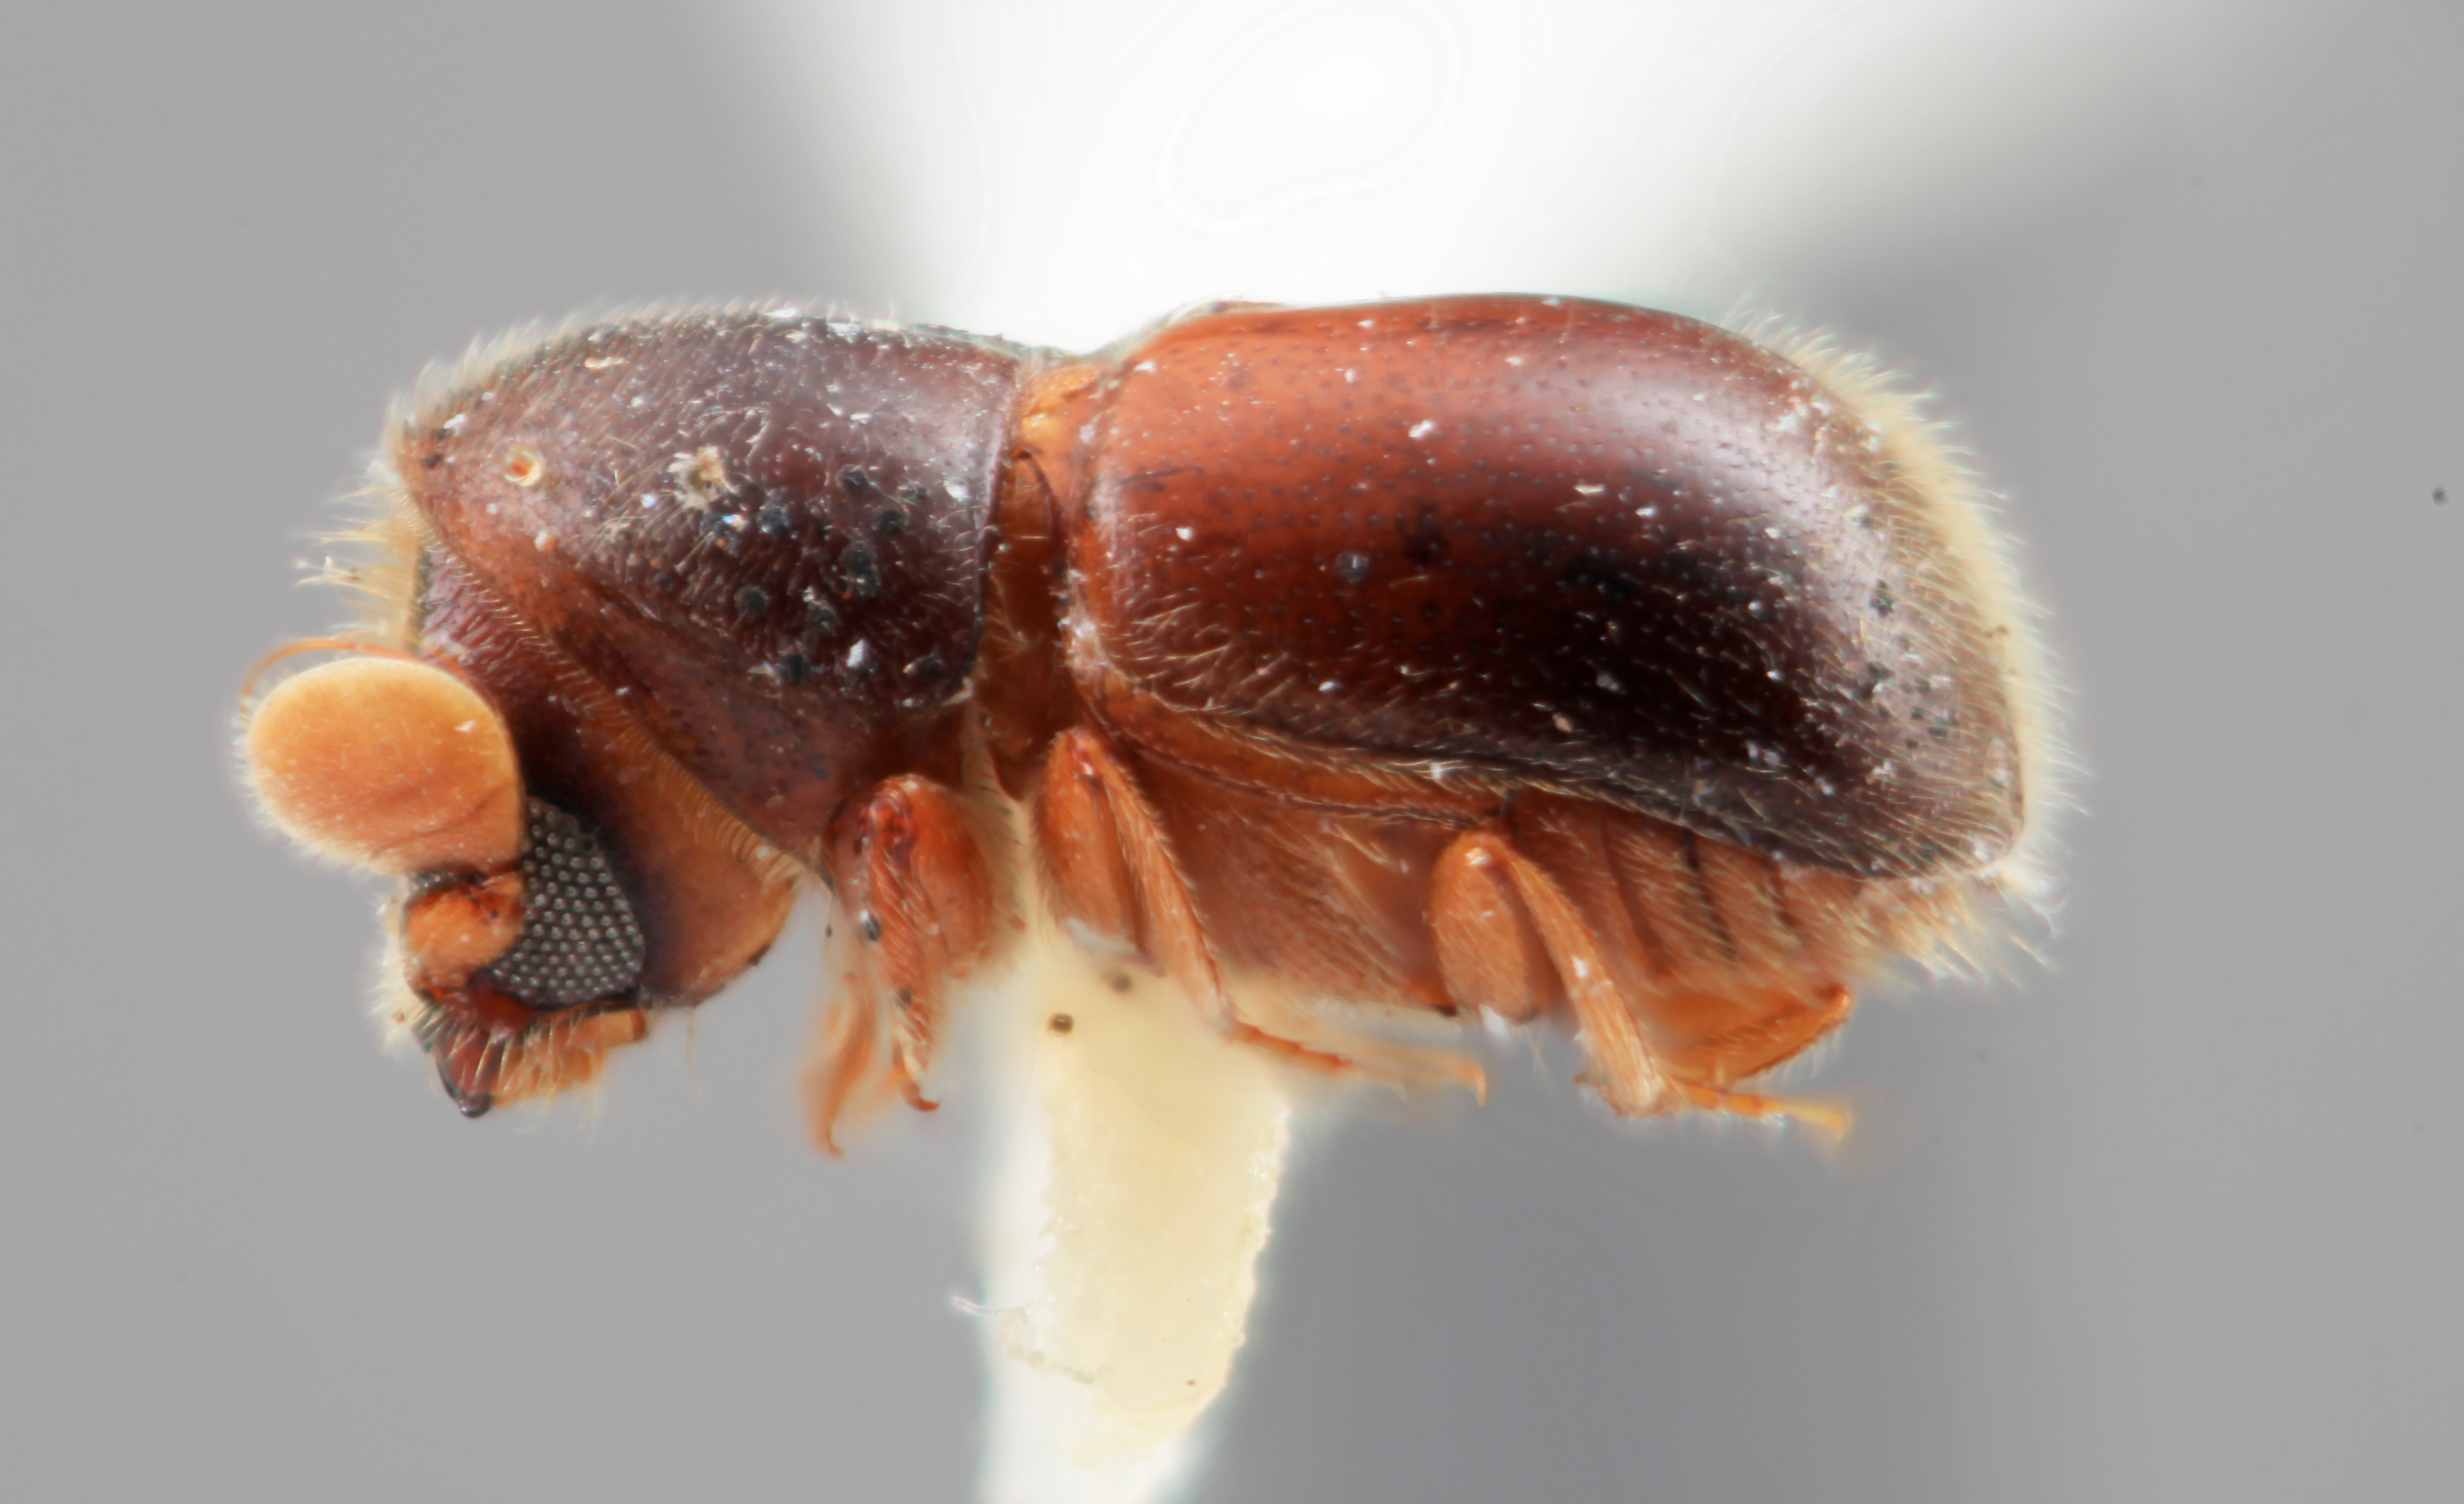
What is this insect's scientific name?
Corthylus comosus
